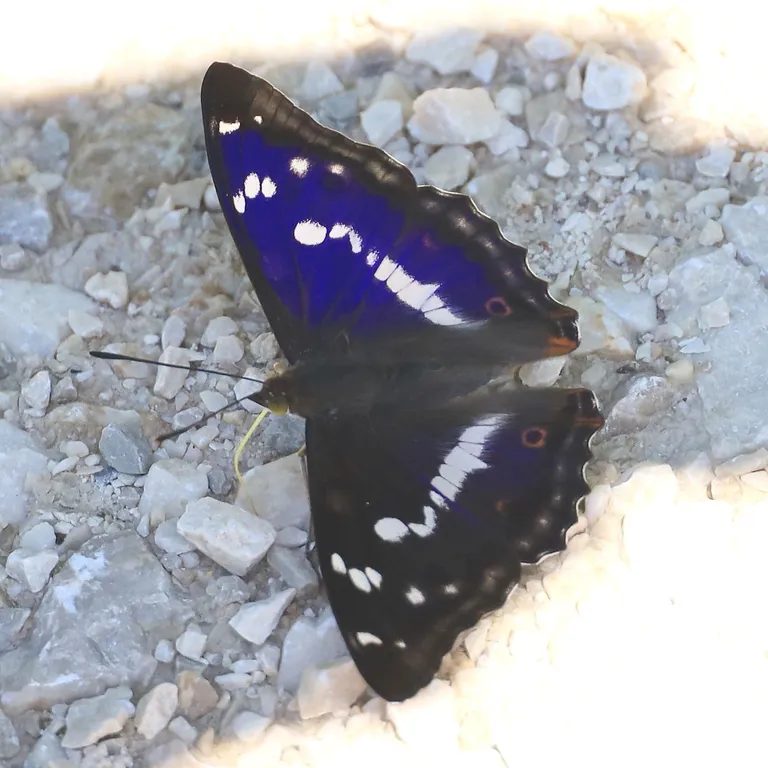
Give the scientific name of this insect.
Apatura iris
